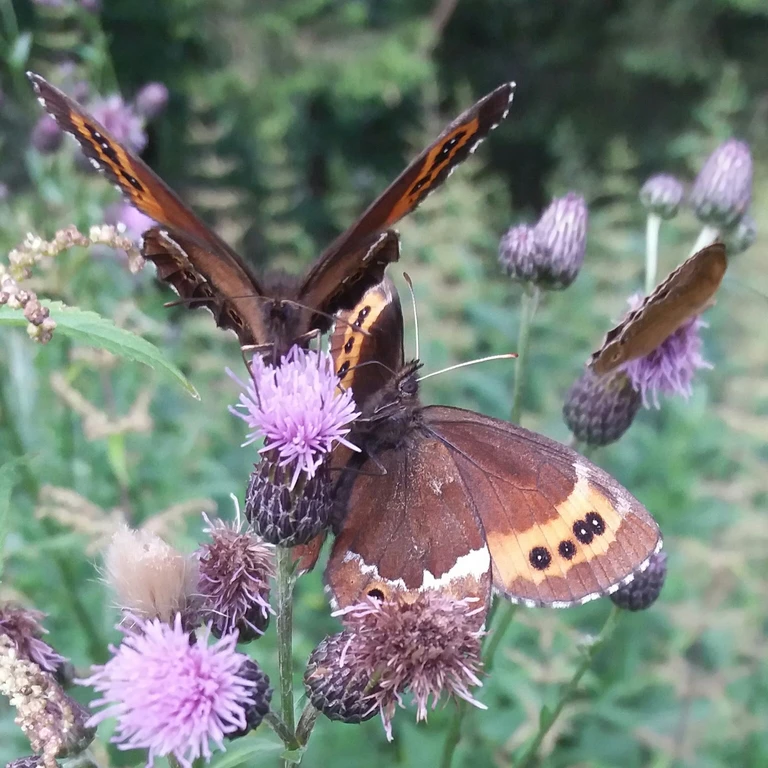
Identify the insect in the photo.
Erebia ligea
